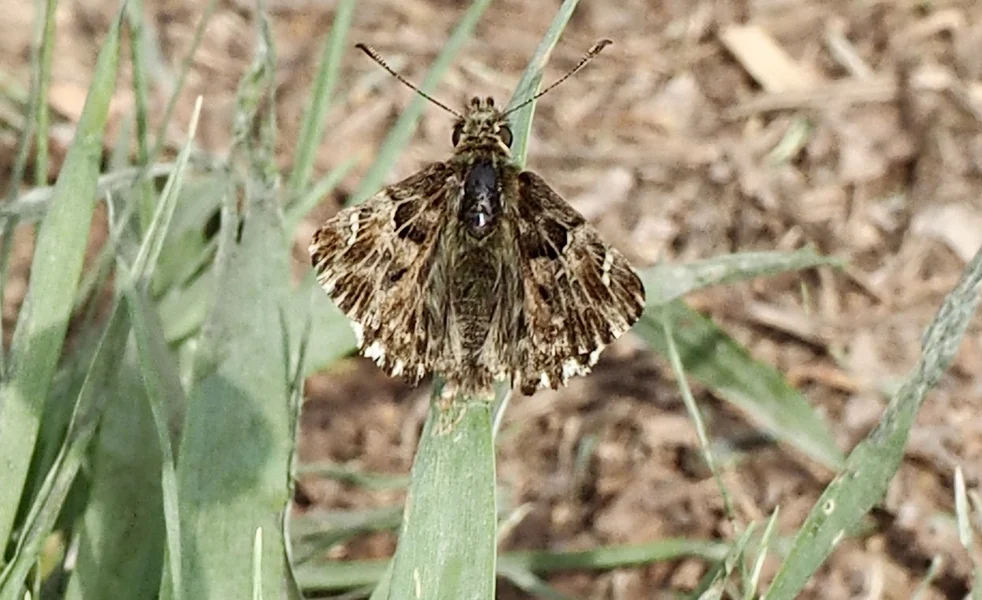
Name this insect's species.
Carcharodus alceae
